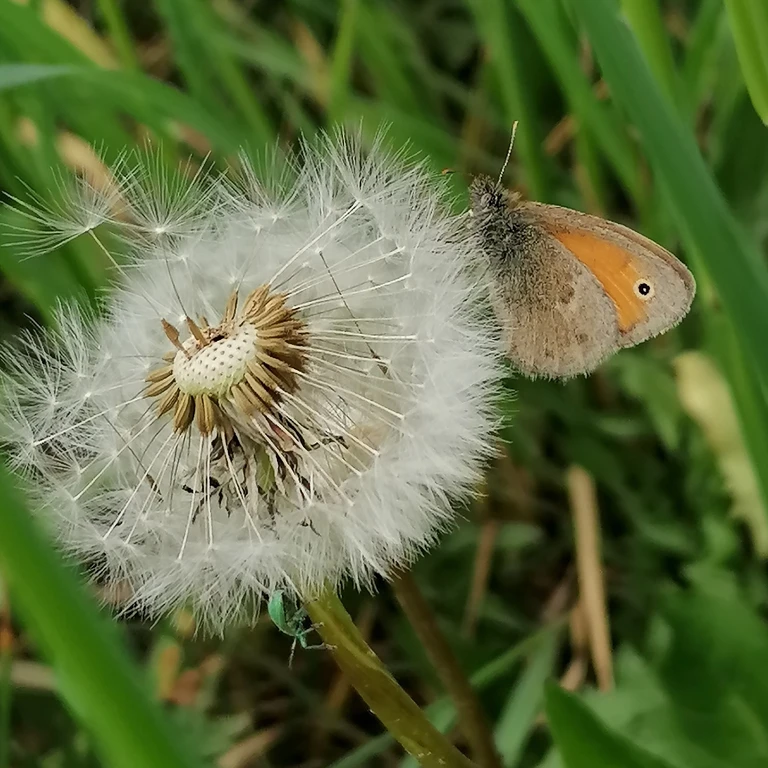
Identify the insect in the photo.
Coenonympha pamphilus
